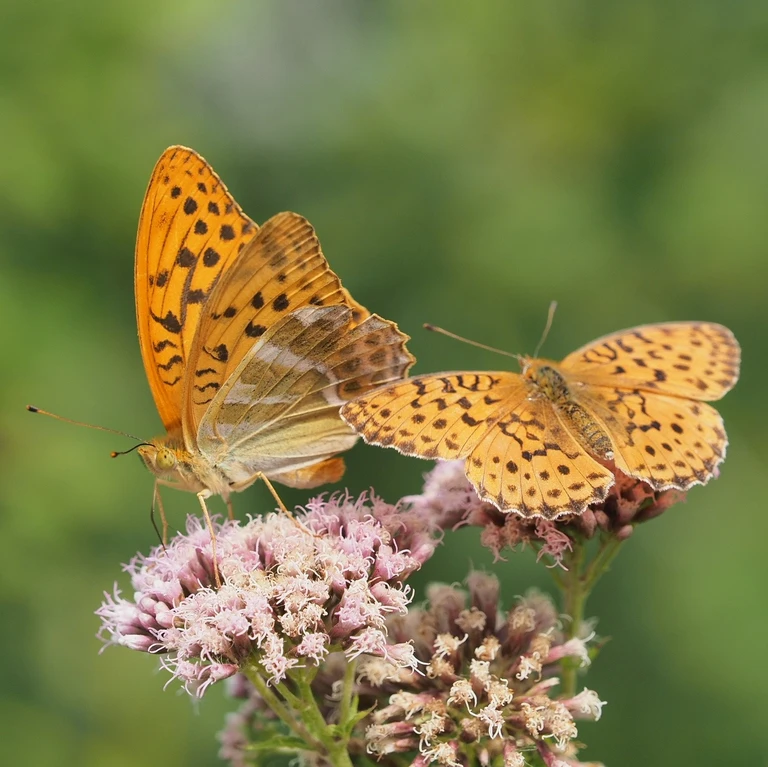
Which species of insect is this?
Argynnis paphia
